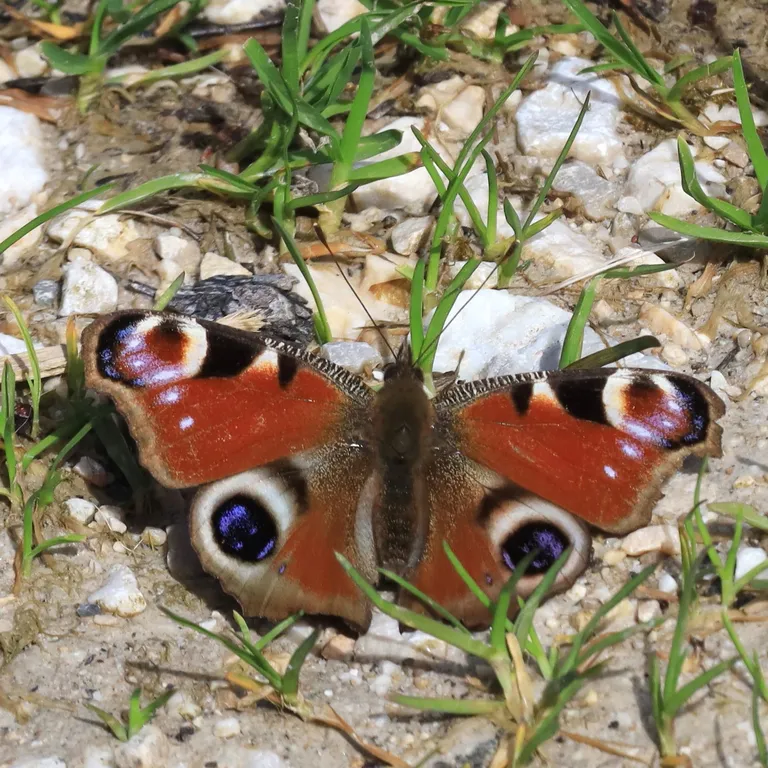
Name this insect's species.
Aglais io
